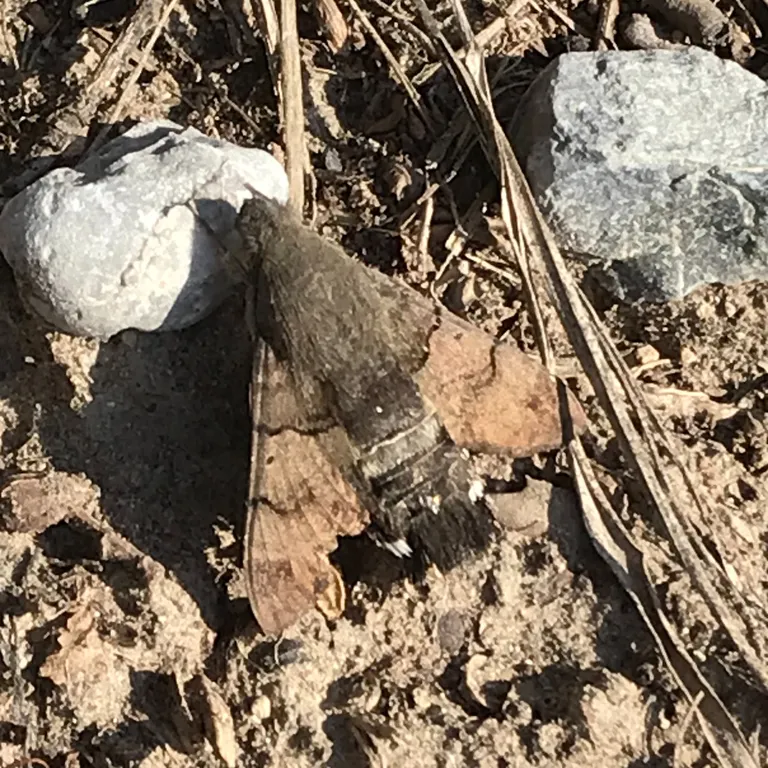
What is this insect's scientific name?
Macroglossum stellatarum
